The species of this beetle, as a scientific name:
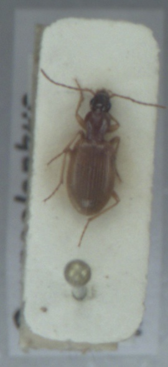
Oxypselaphus obscurus
